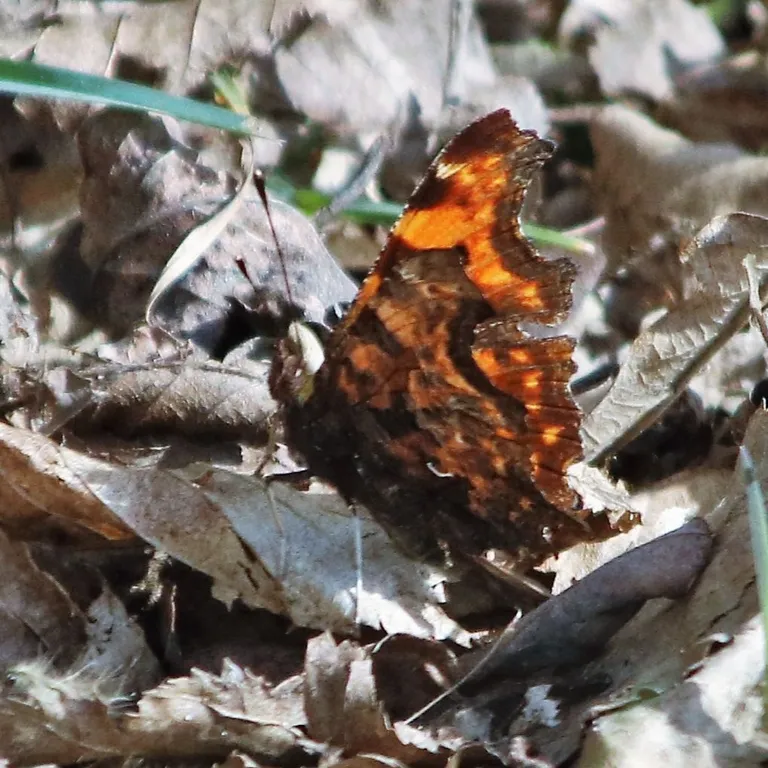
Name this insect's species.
Polygonia c-album
